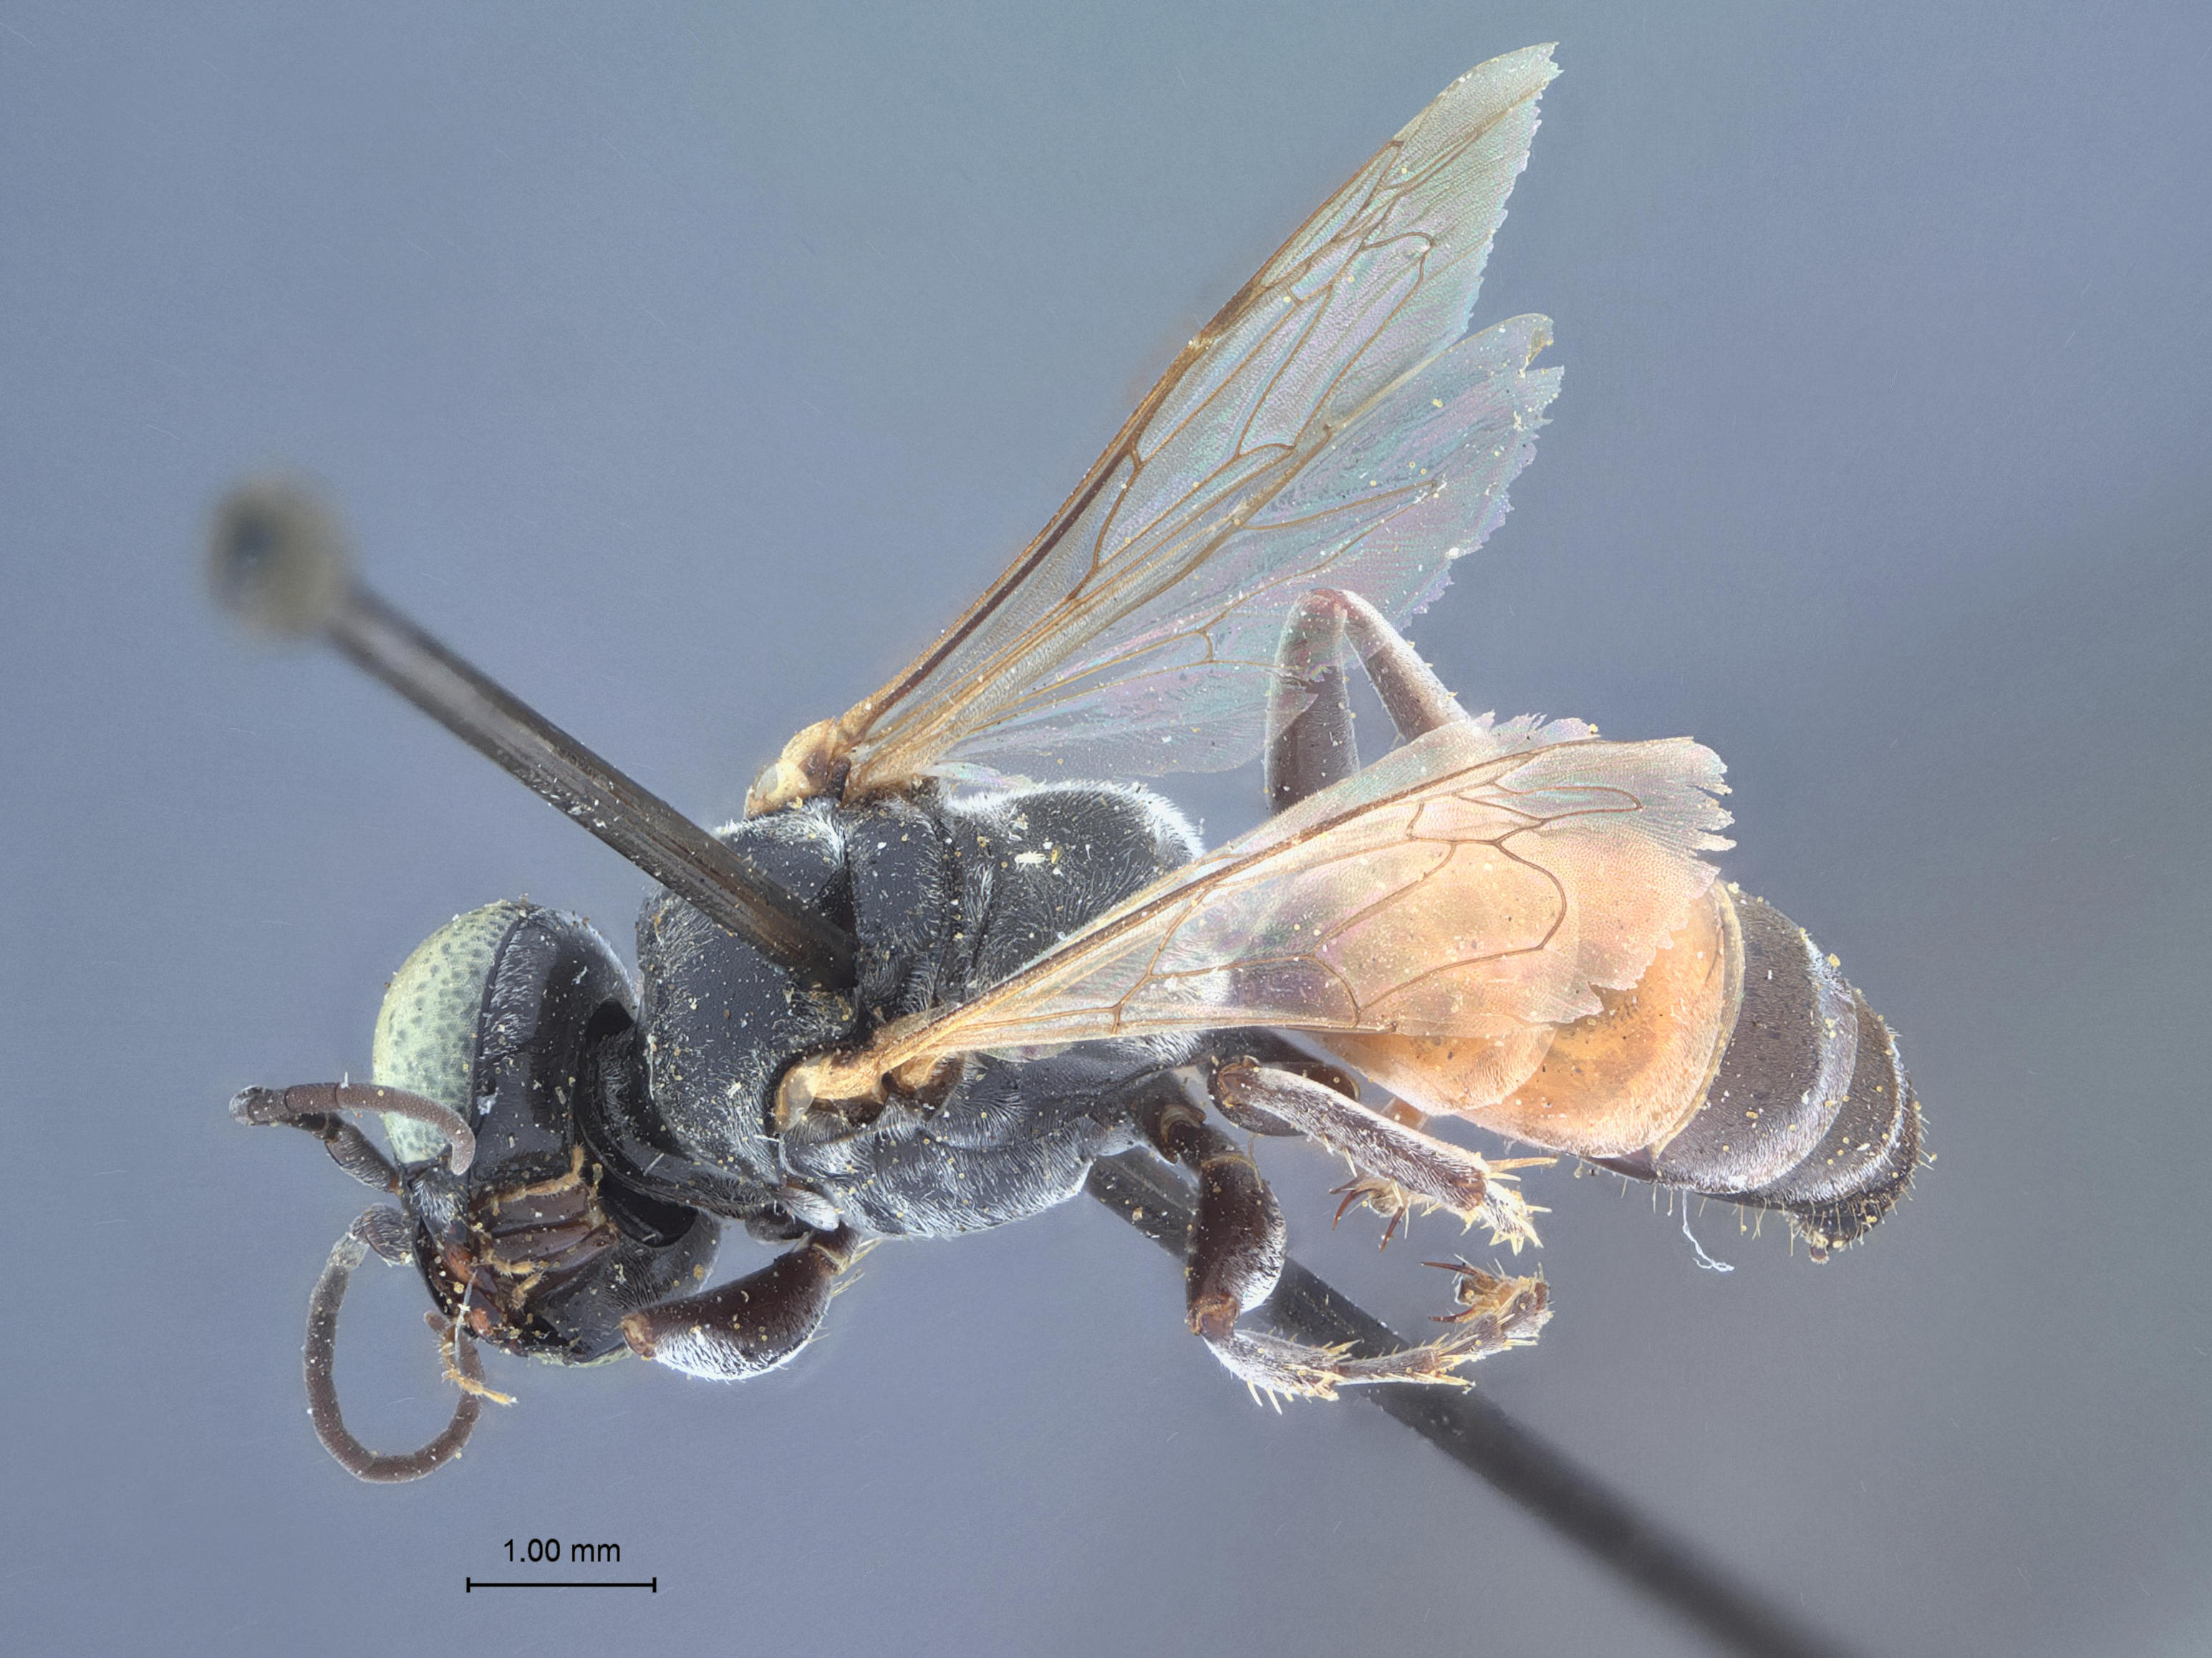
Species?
Tachysphex johnsoni
